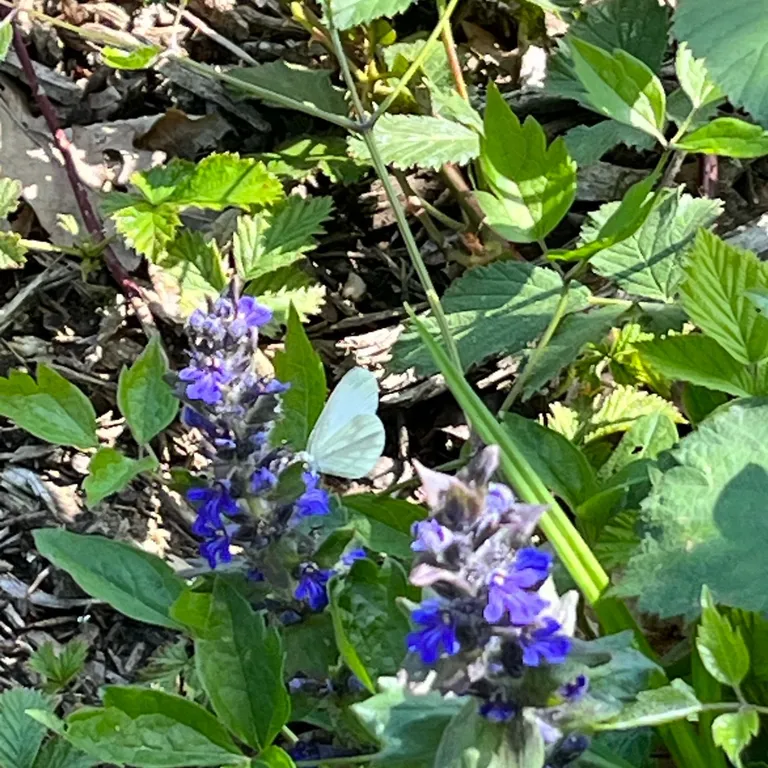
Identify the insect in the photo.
Leptidea sinapis/juvernica
